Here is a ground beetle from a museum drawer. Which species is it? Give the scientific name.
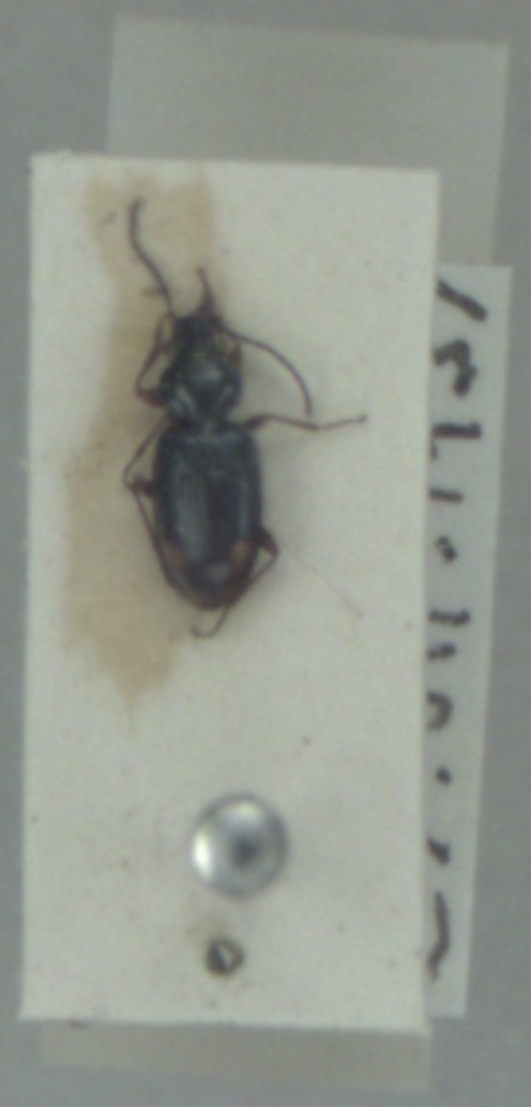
Bembidion biguttatum
